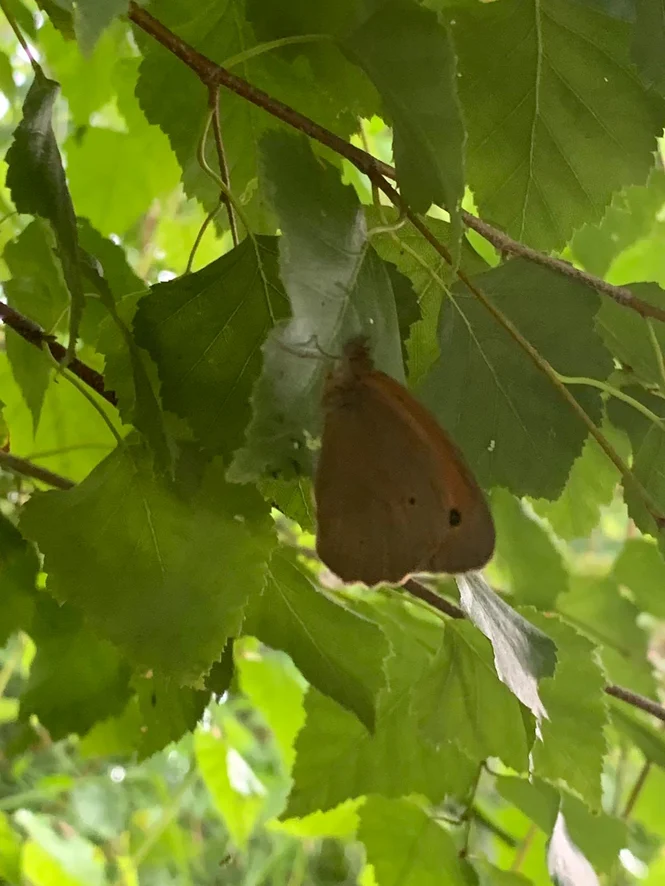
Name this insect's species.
Maniola jurtina
